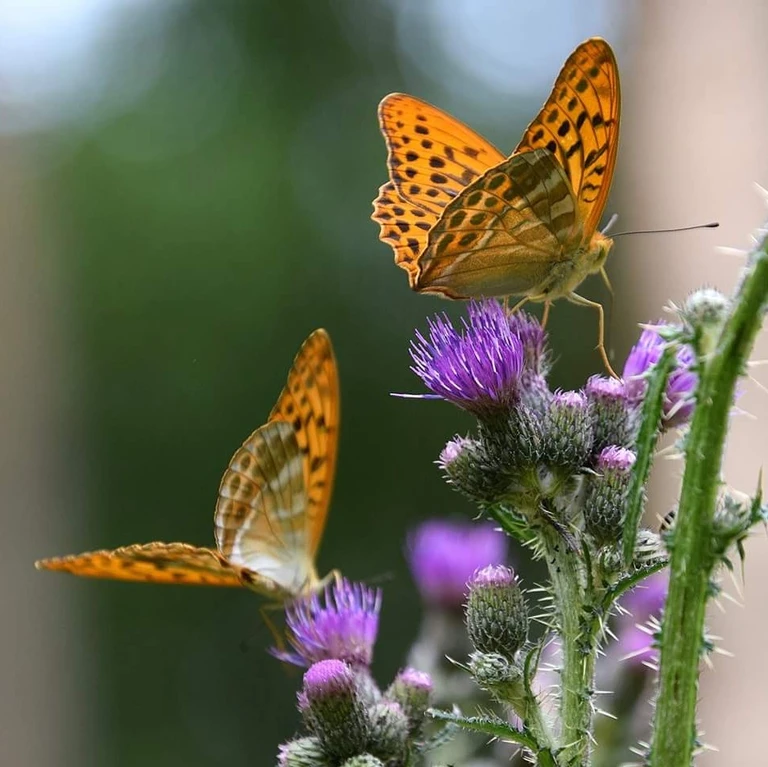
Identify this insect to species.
Argynnis paphia
